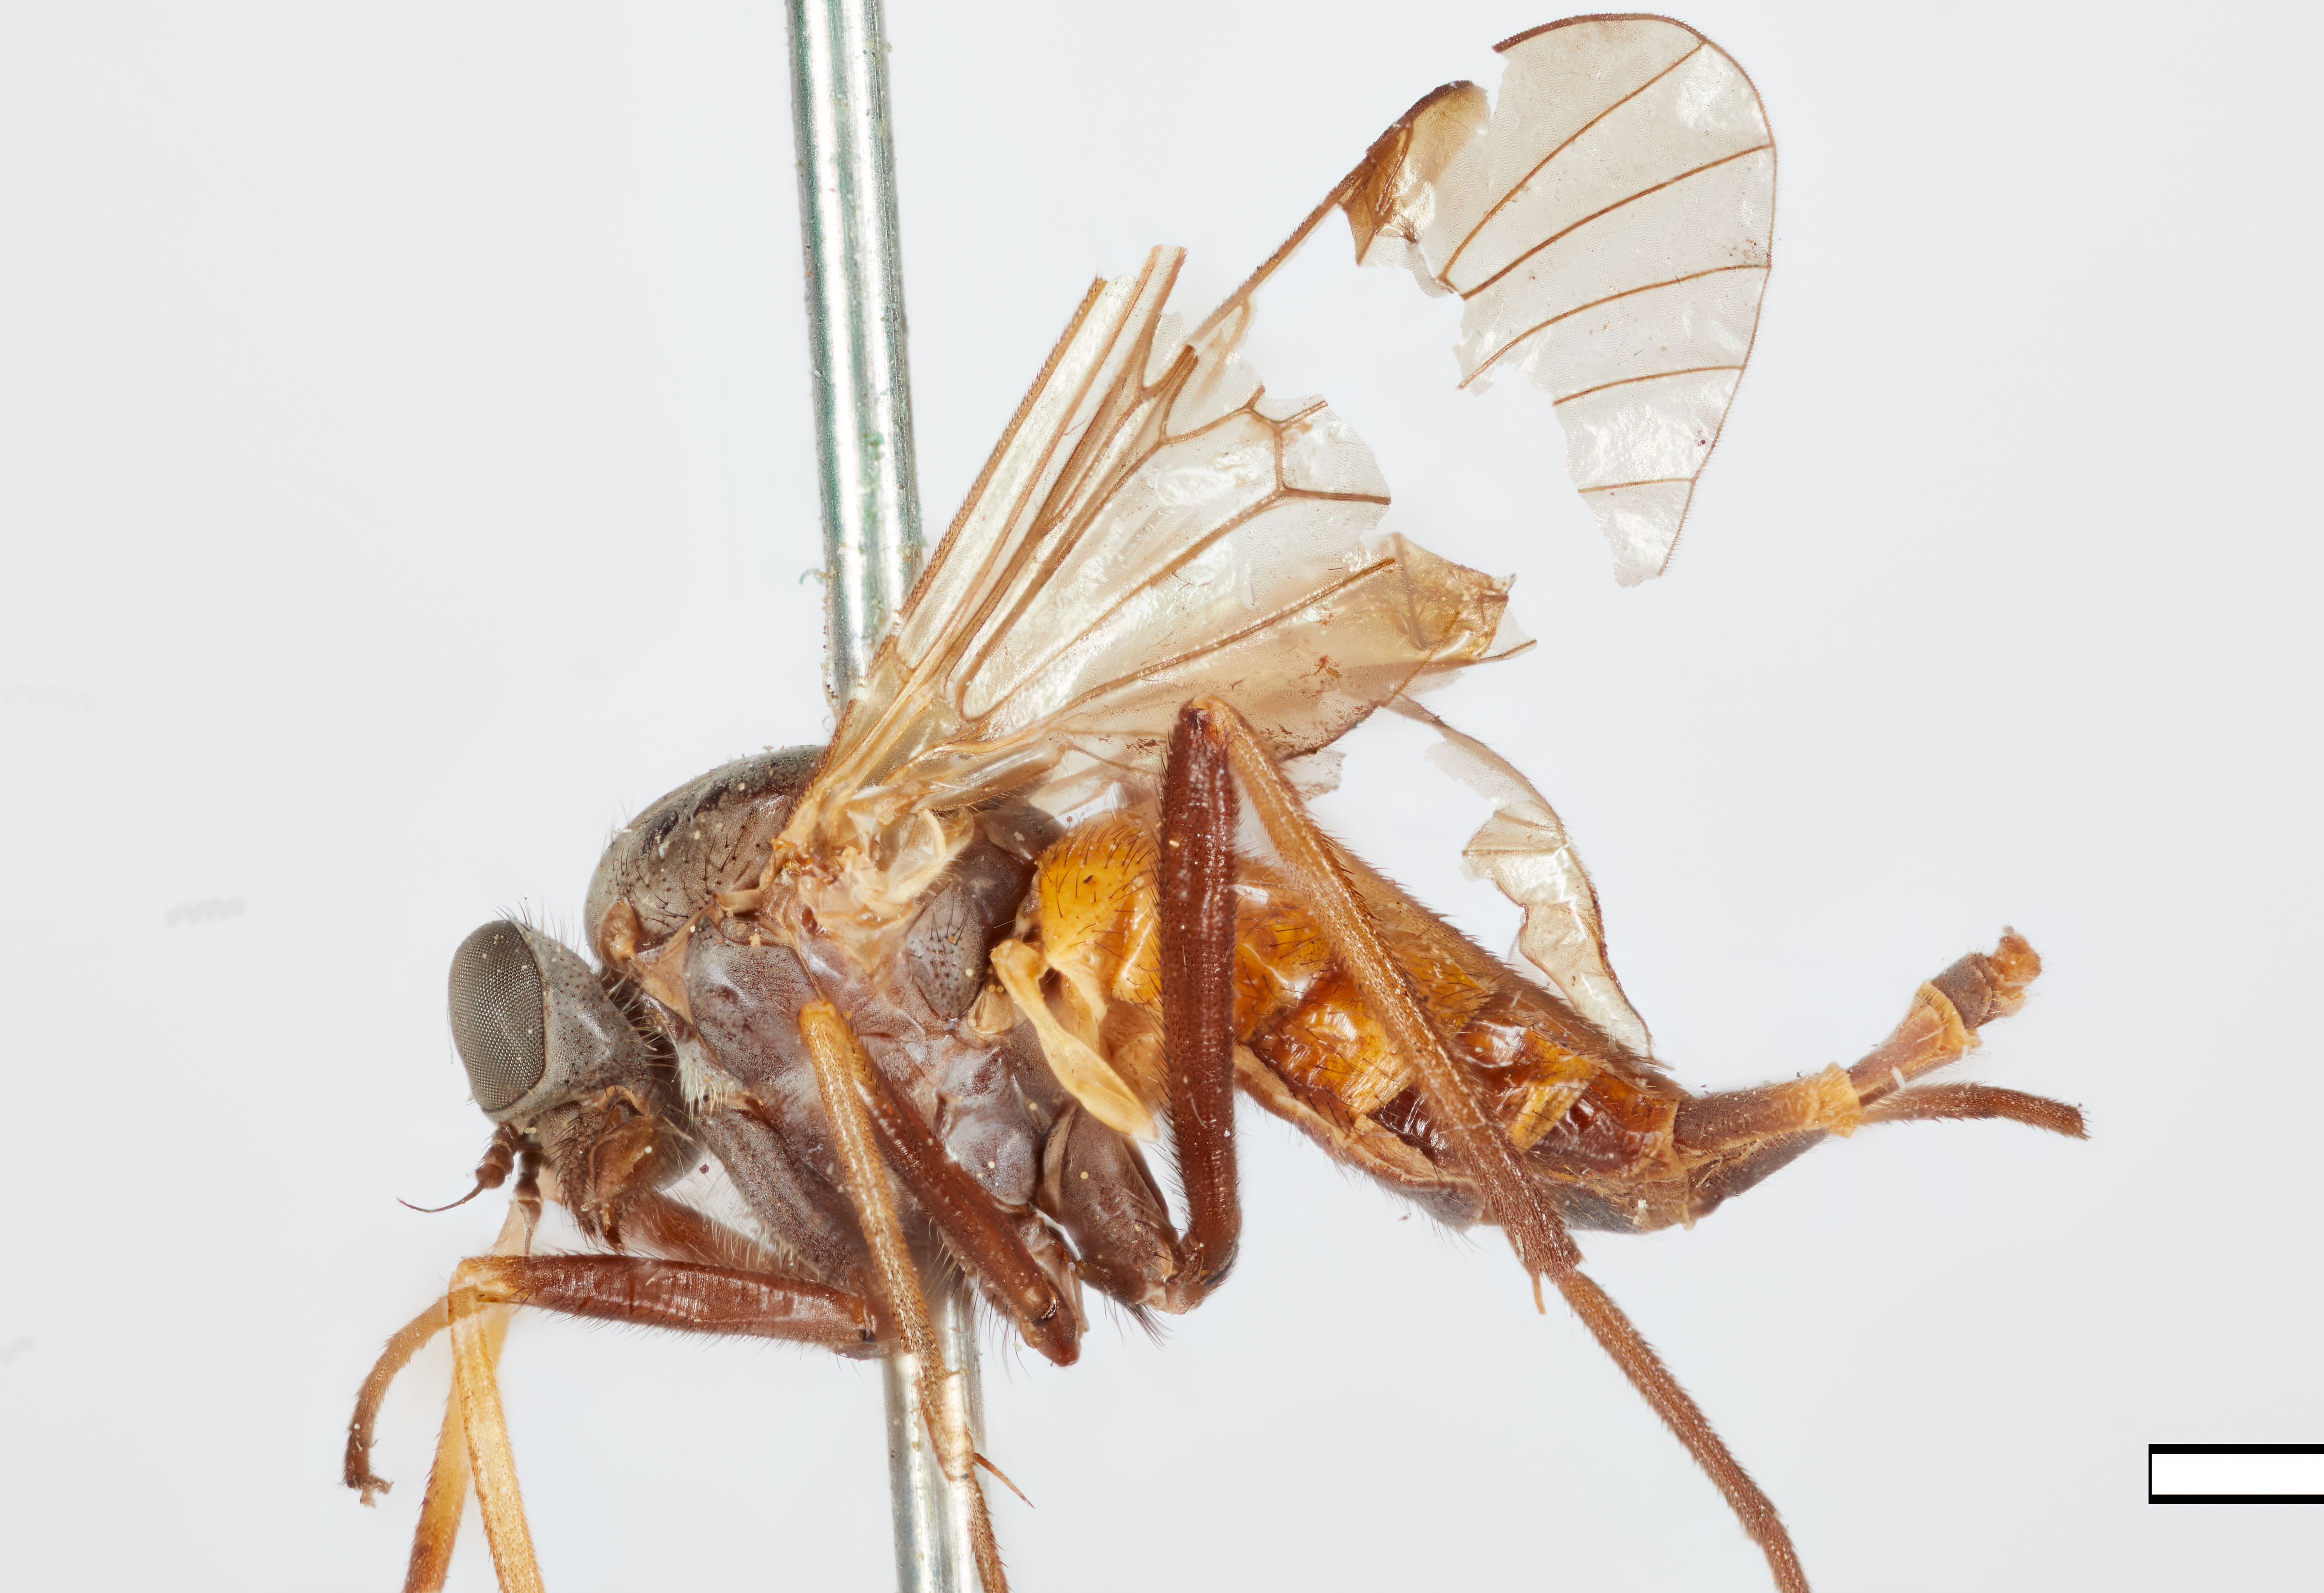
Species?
Leptis flavonigra
